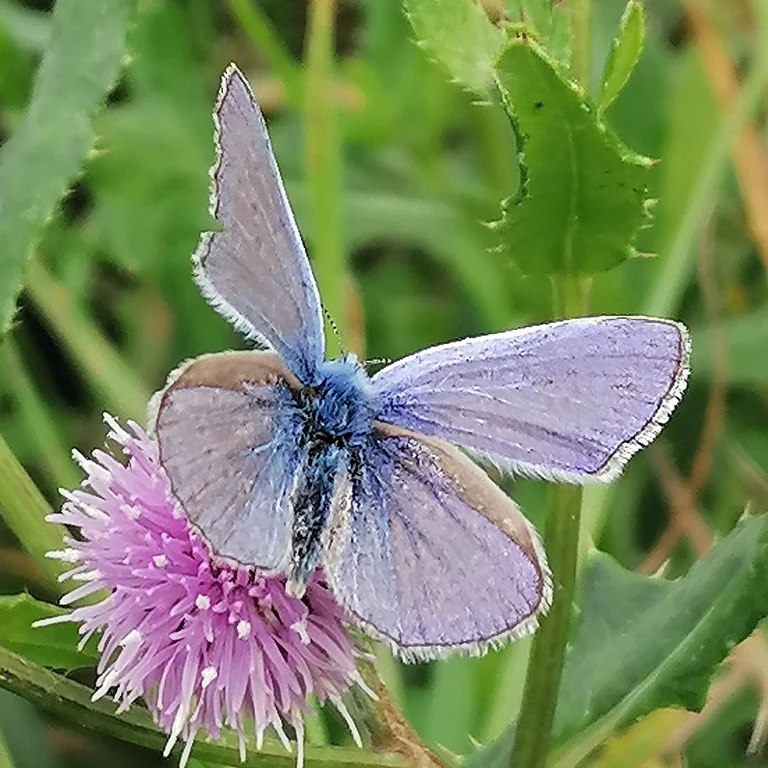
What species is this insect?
Polyommatus icarus
